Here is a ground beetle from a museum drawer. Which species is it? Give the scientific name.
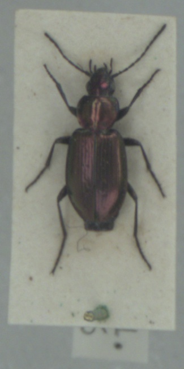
Agonum ericeti
